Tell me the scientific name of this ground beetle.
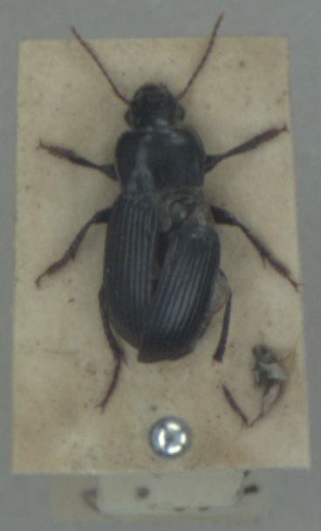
Harpalus rufipalpis
